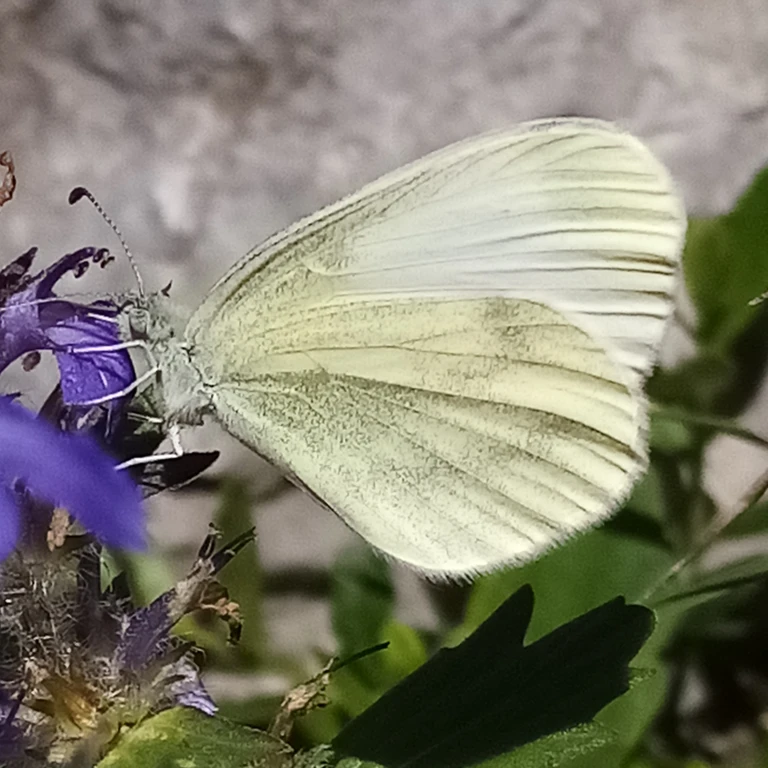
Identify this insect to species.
Leptidea sinapis/juvernica
